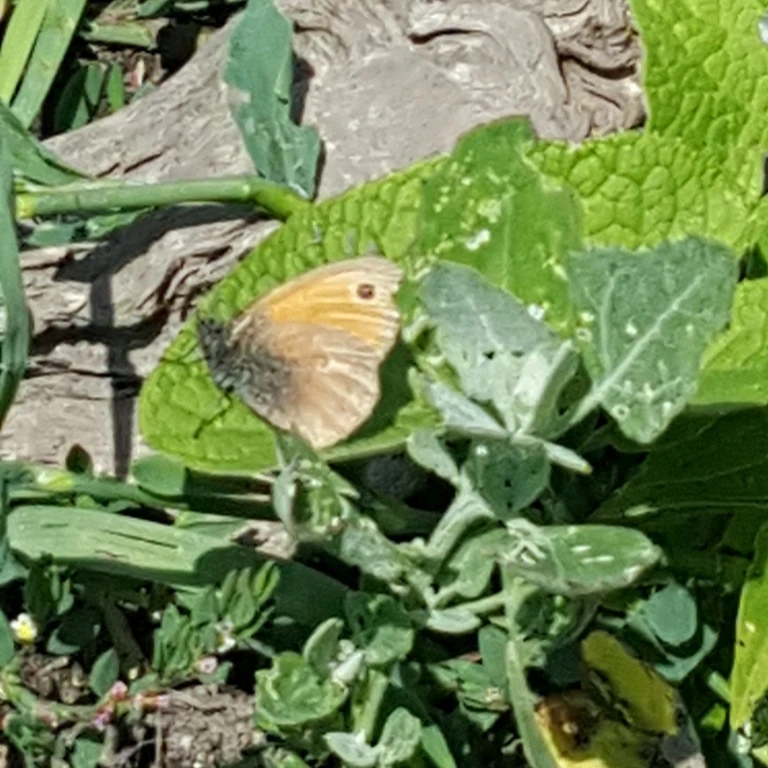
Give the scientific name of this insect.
Coenonympha pamphilus
